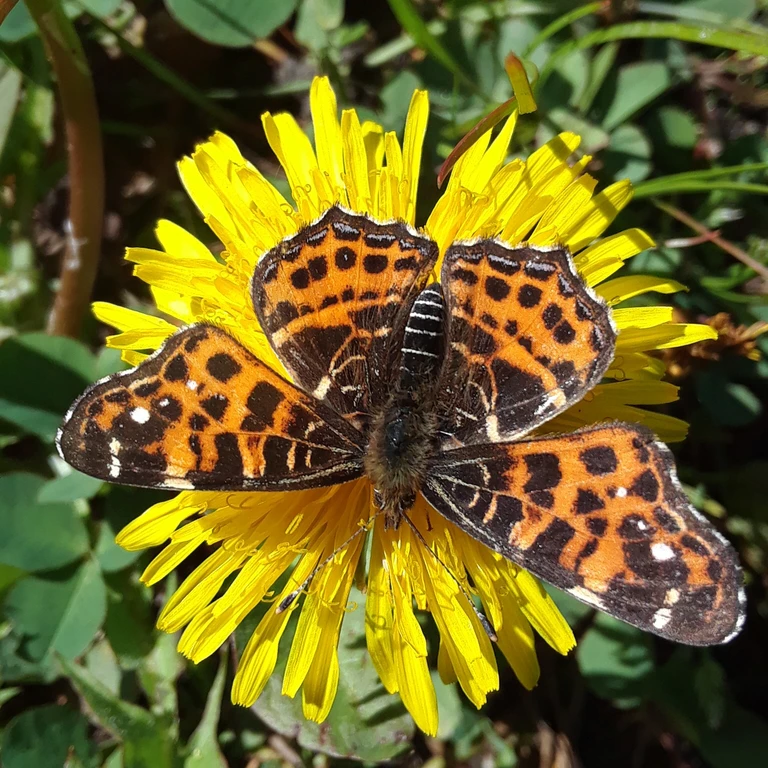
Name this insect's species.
Araschnia levana
